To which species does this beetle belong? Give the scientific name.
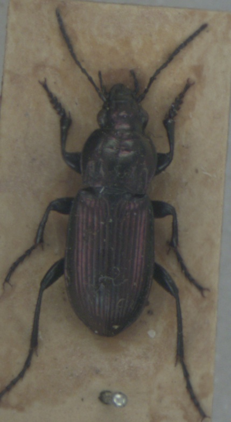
Poecilus lepidus
